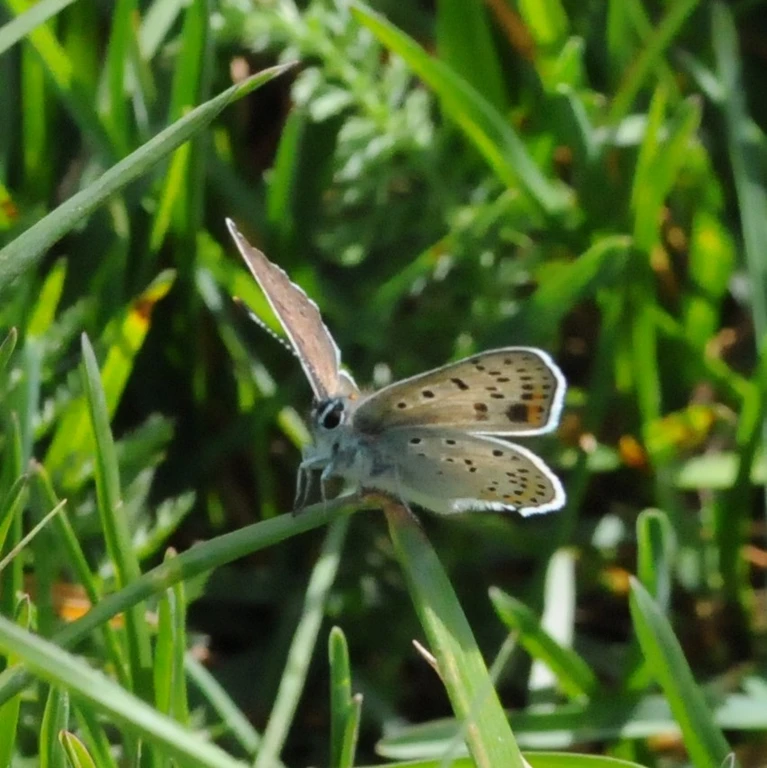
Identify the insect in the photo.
Lycaena tityrus (also Loweia tityrus)
